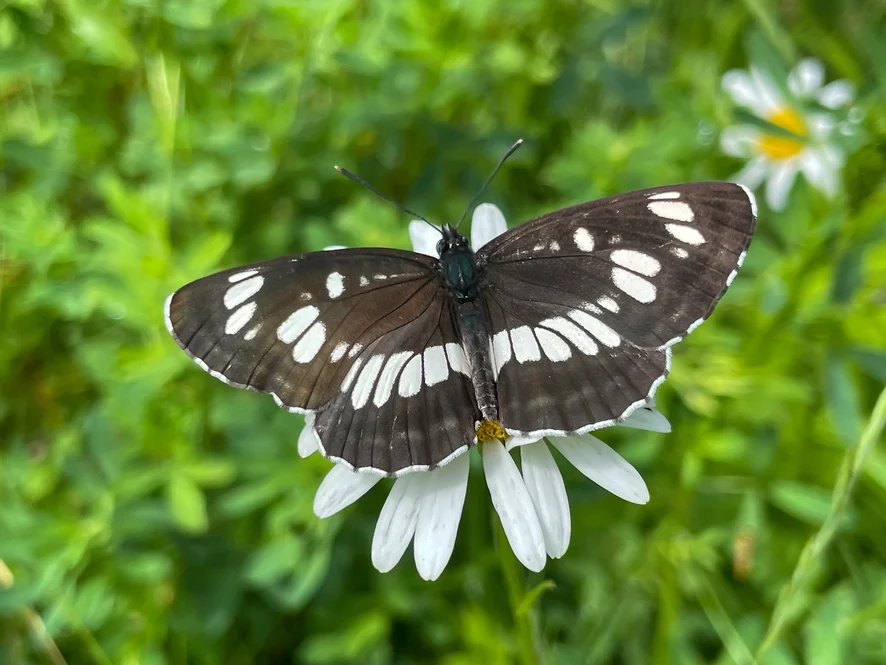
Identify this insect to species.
Neptis rivularis
